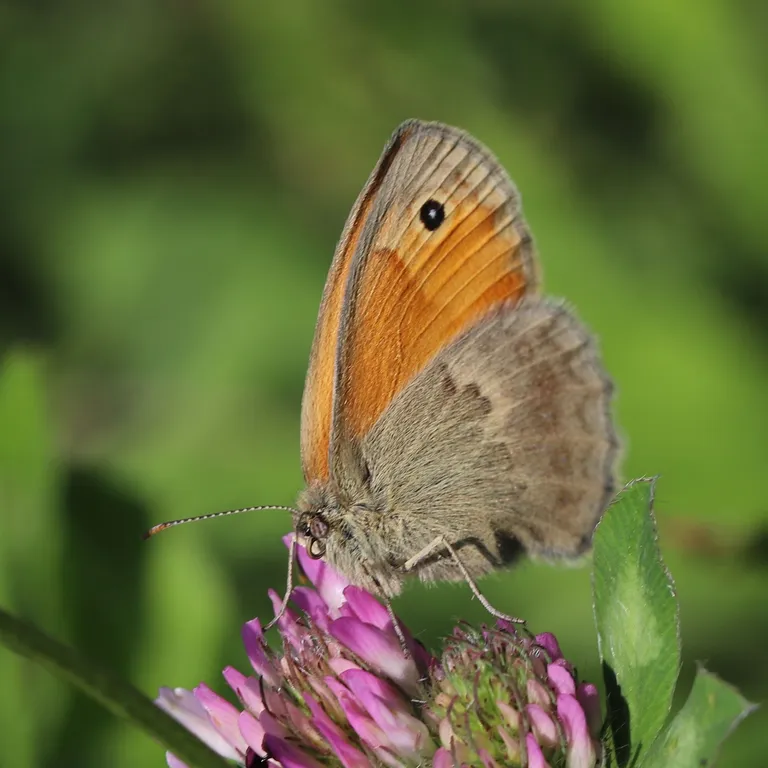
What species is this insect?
Coenonympha pamphilus
